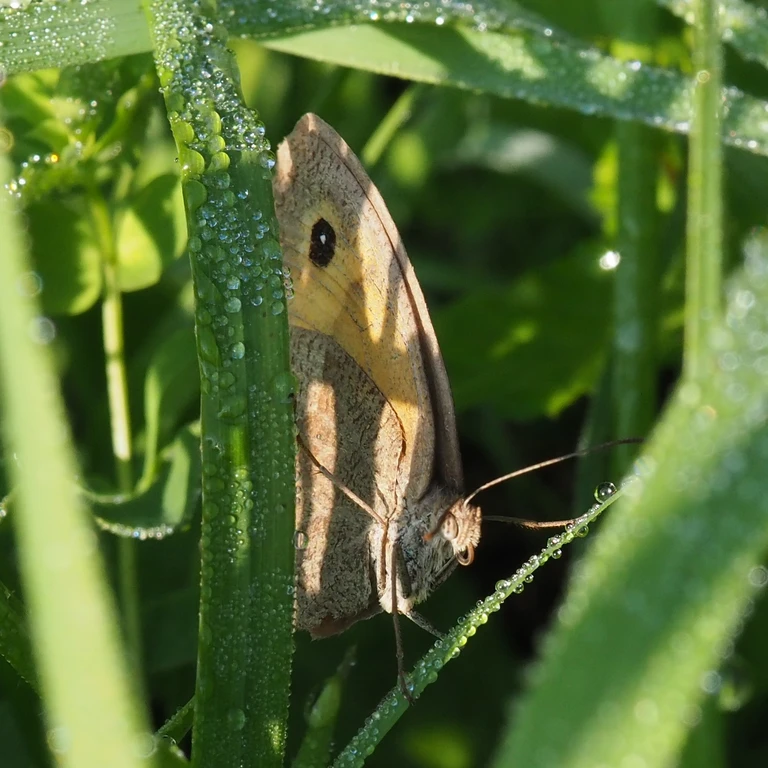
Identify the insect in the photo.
Maniola jurtina
